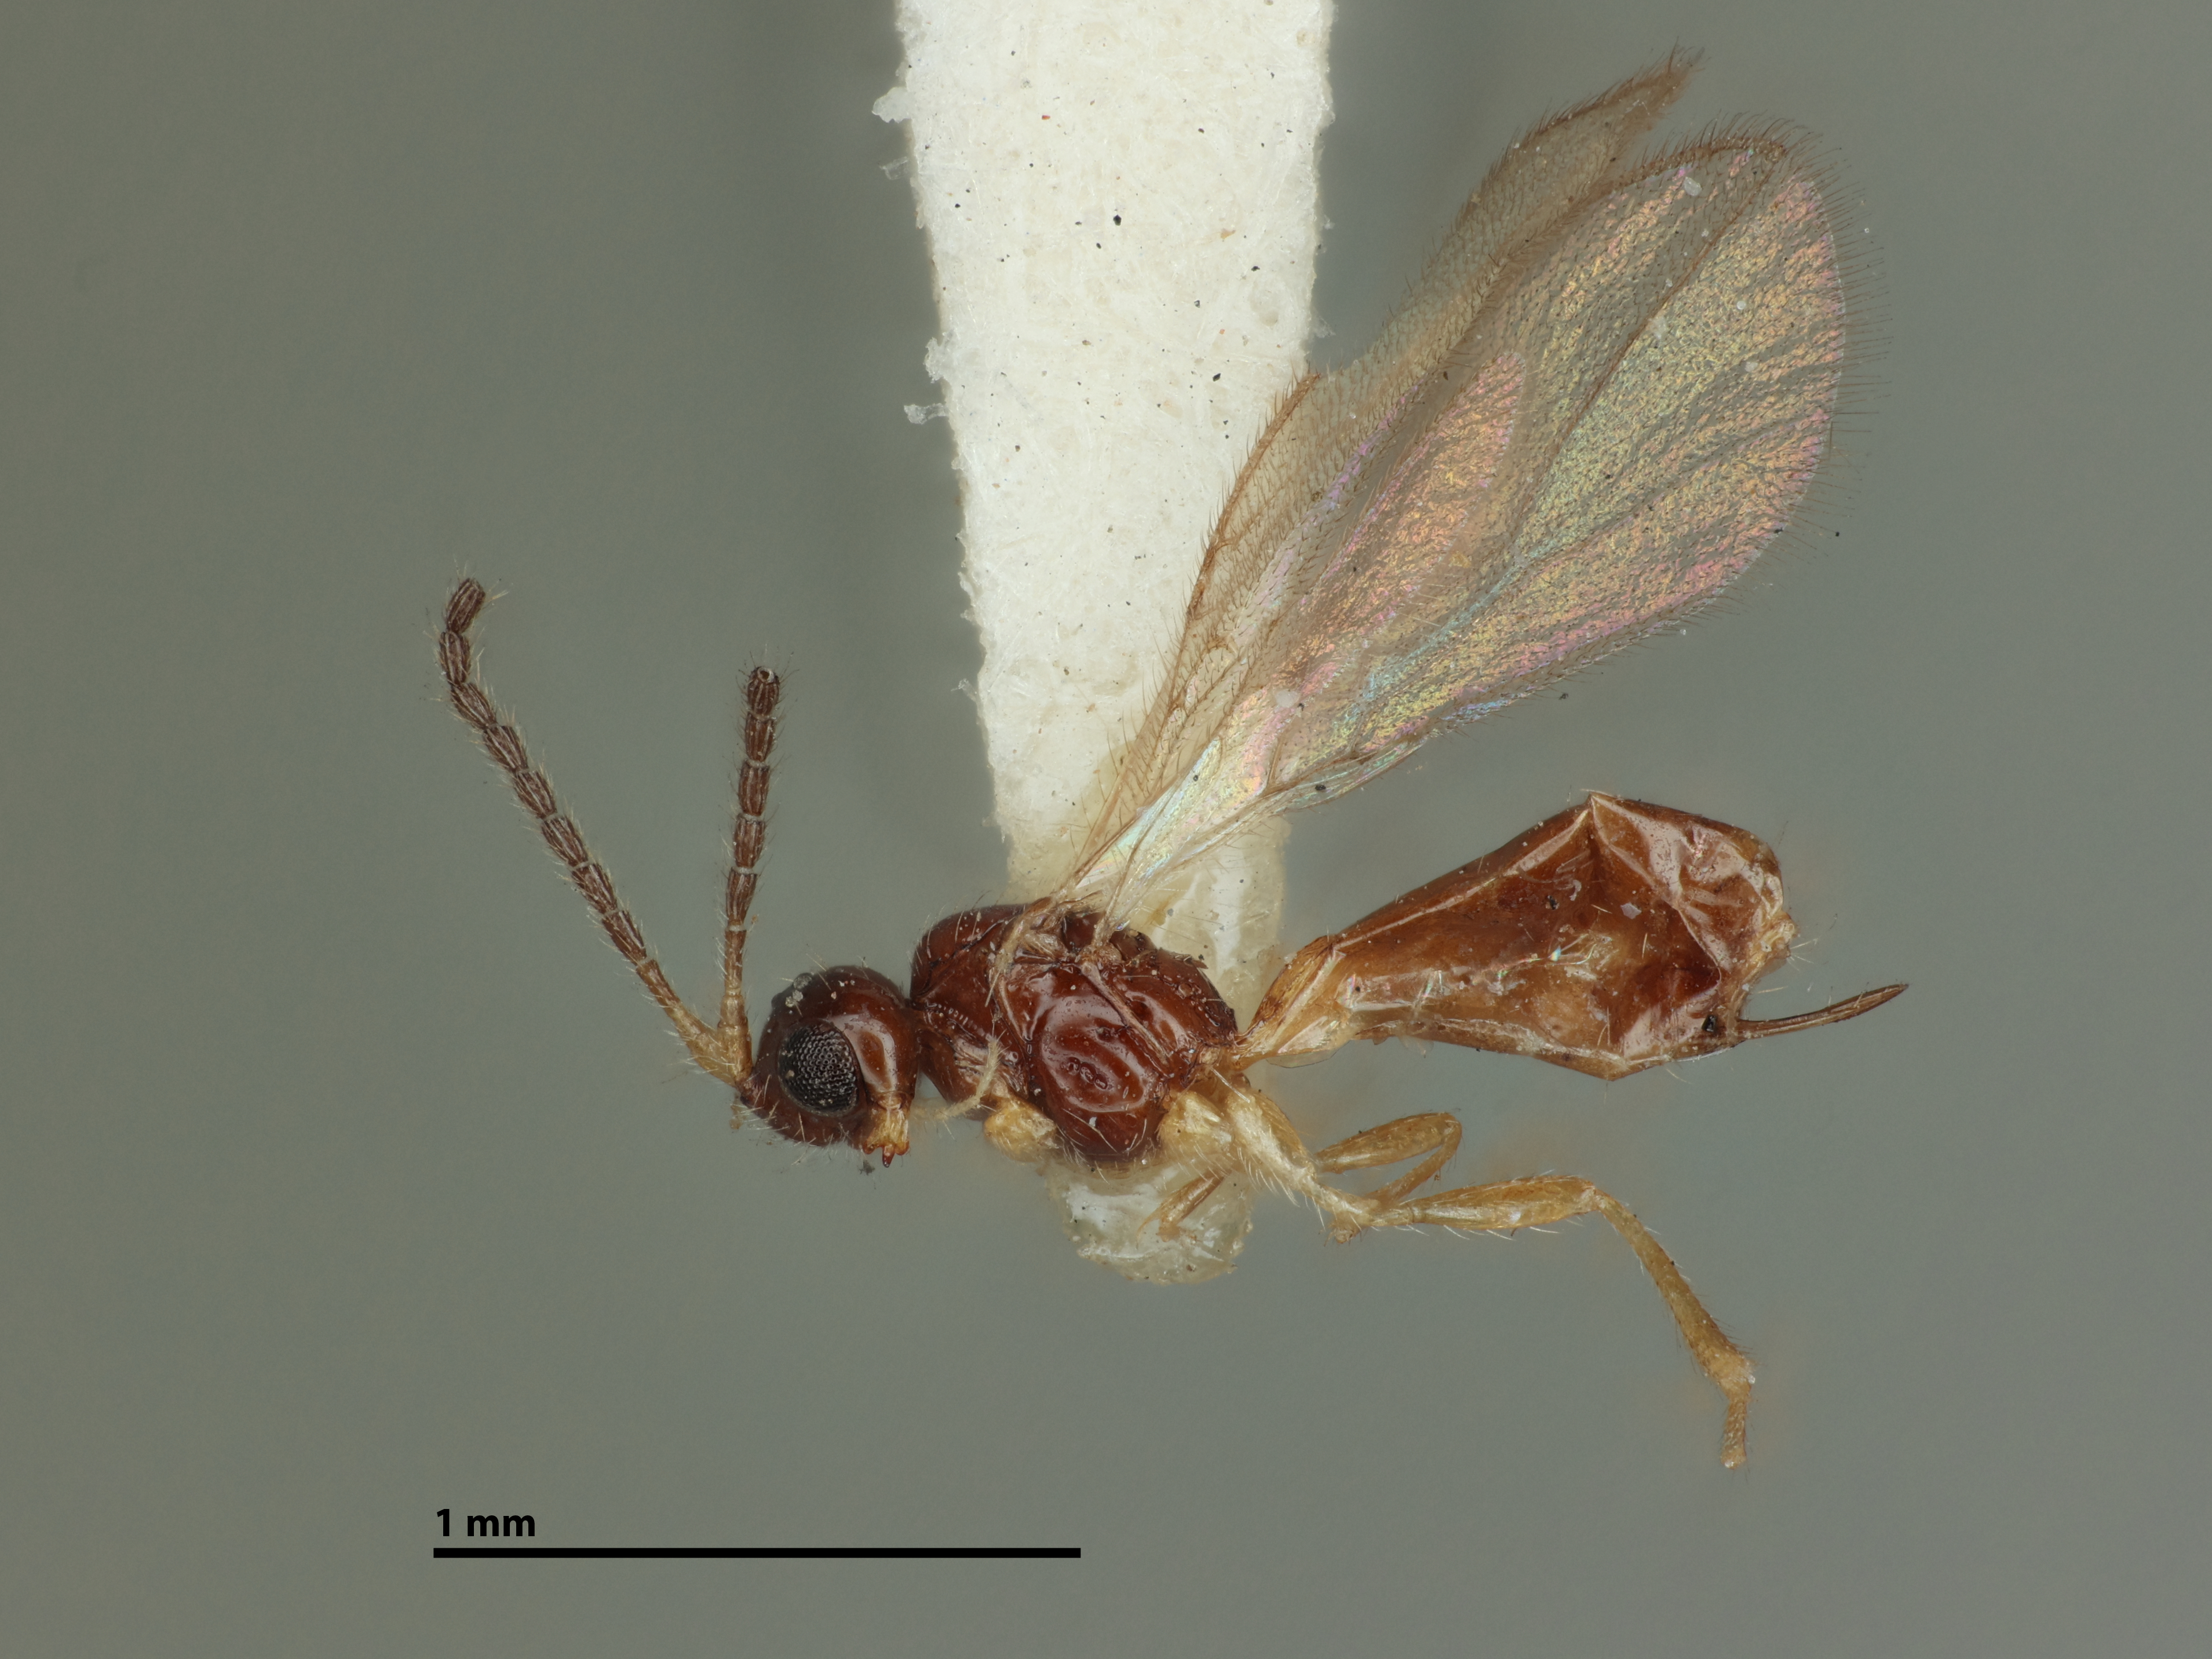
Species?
Aspilota smithi
